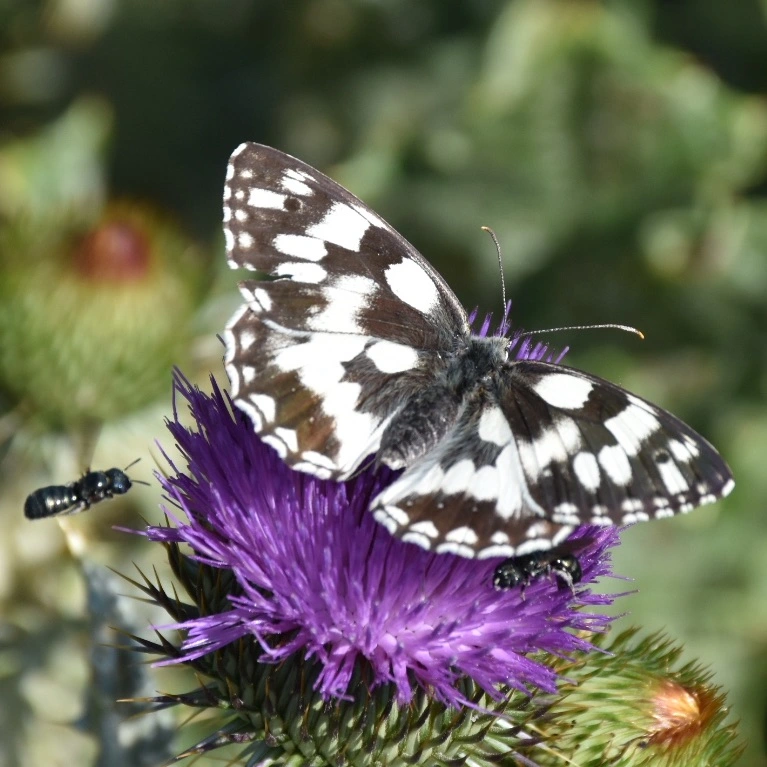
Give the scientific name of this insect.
Melanargia galathea
